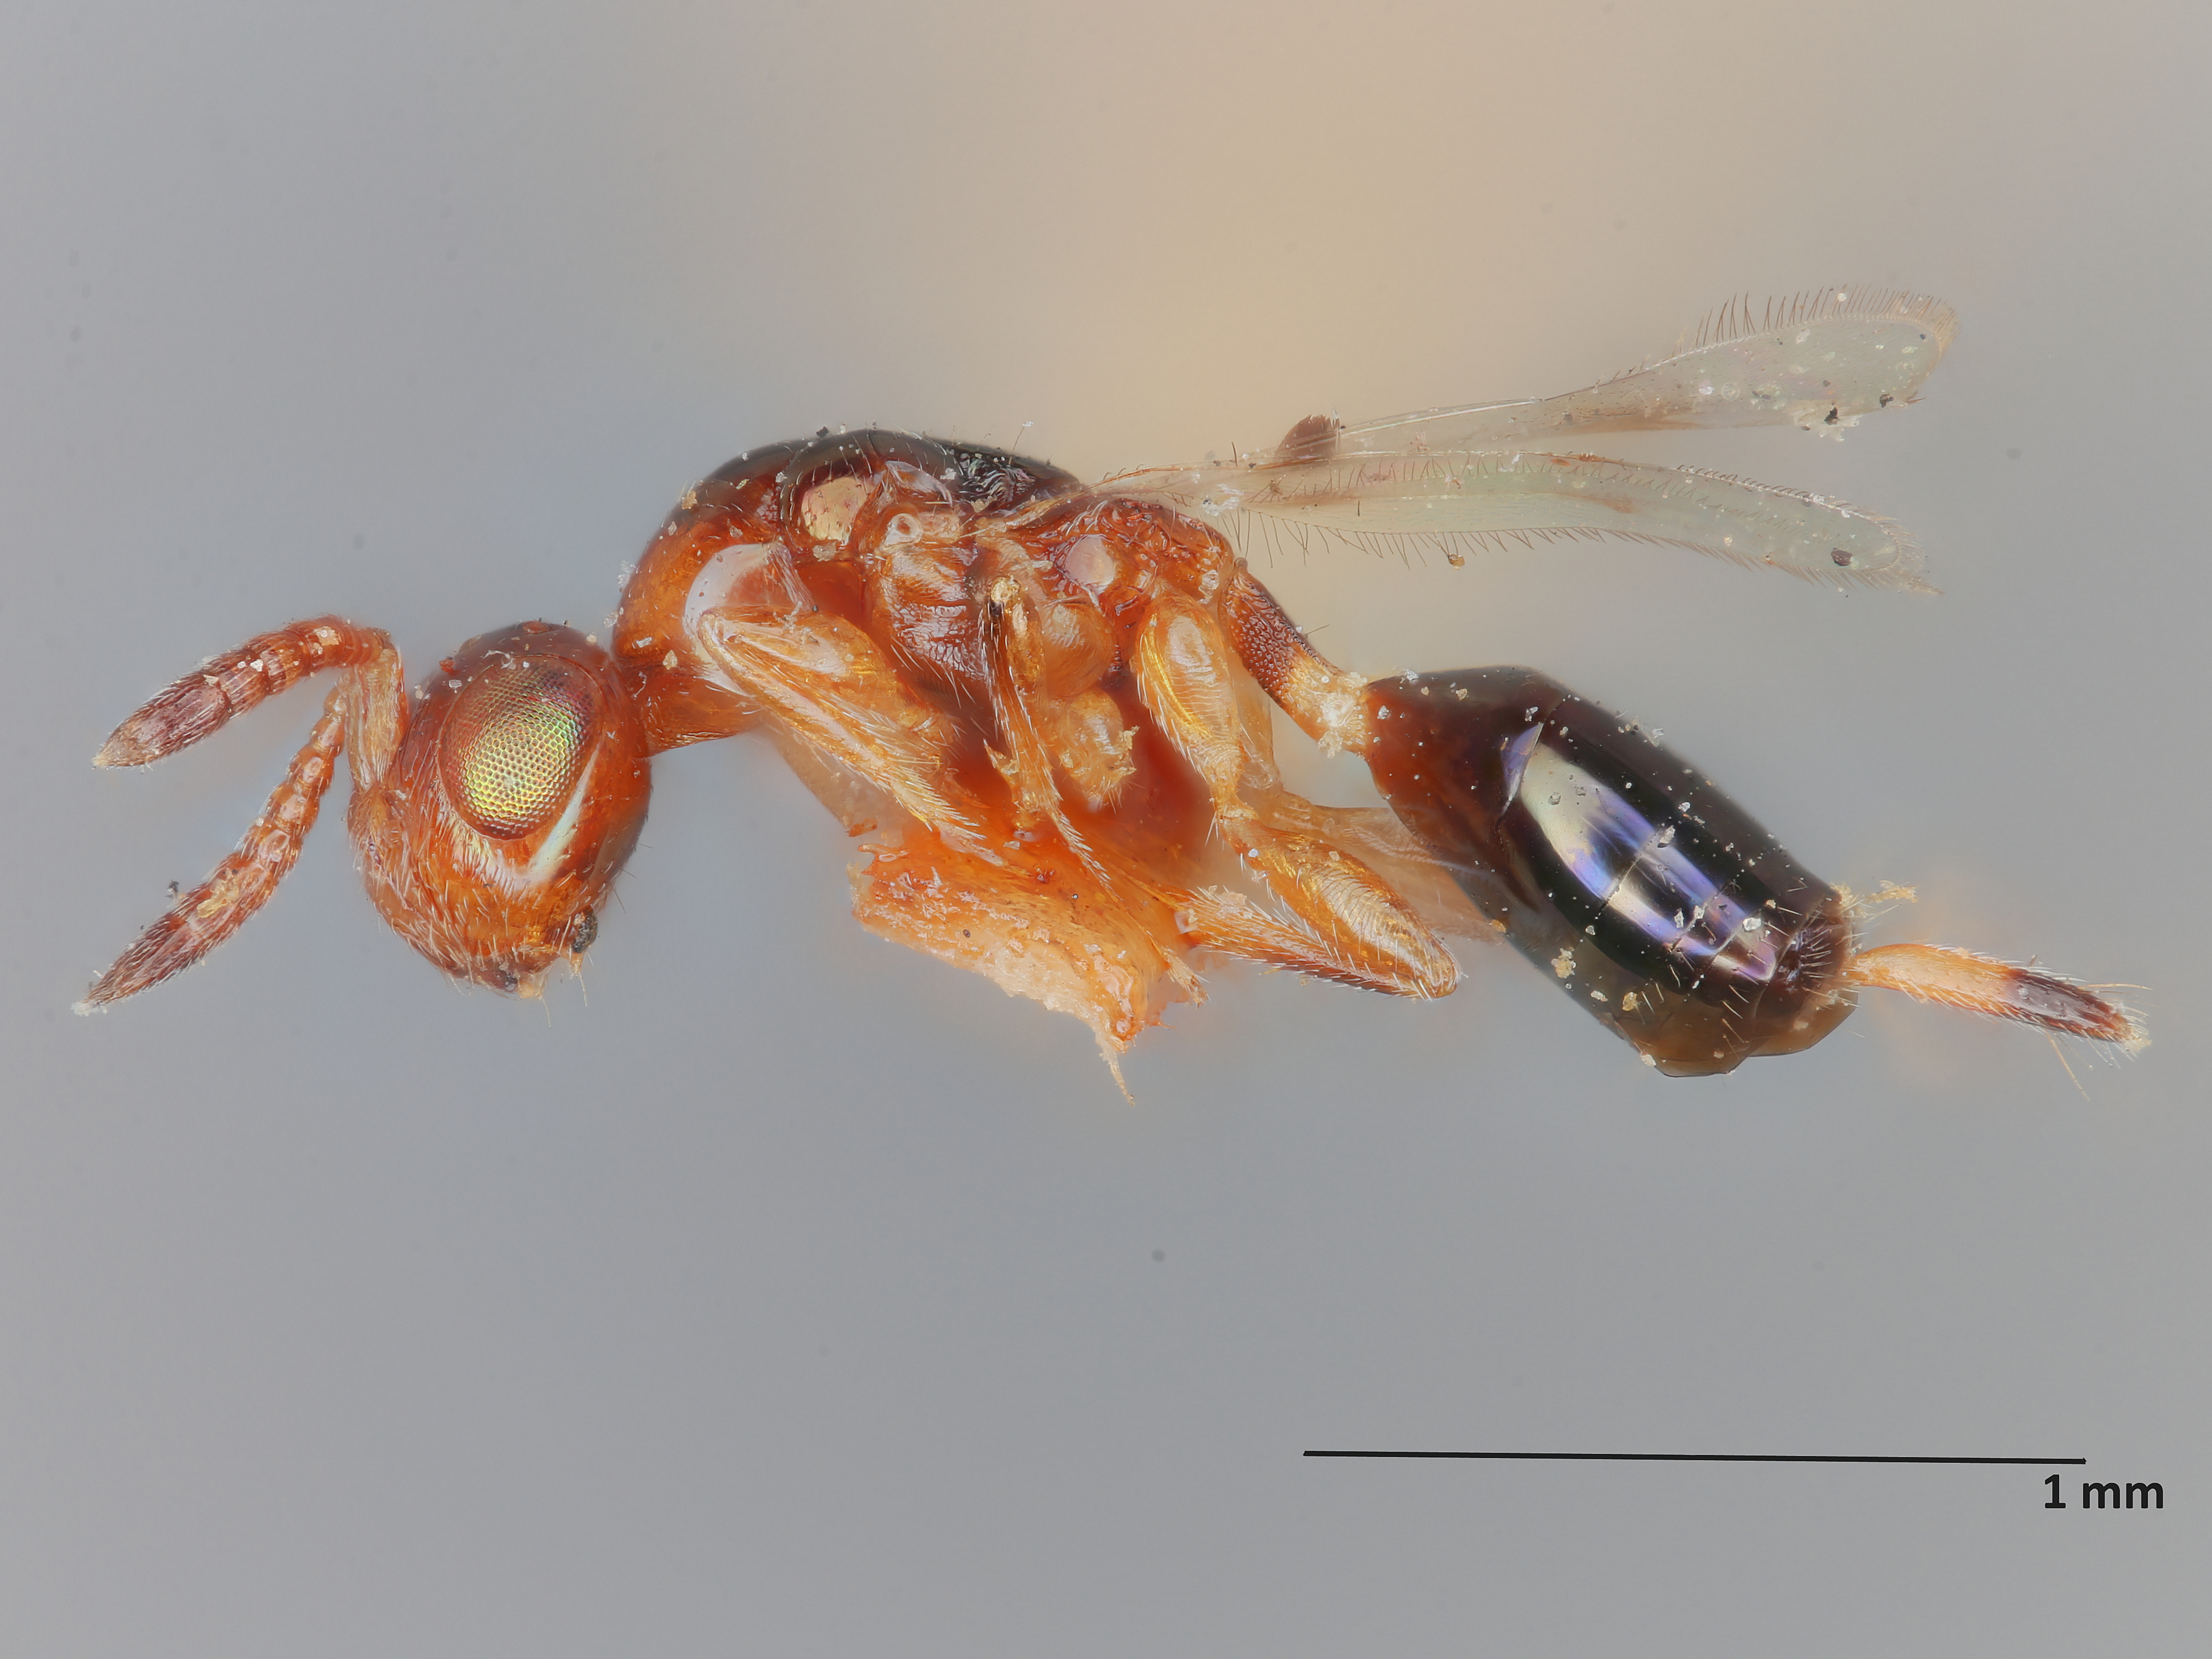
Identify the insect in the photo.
Parasciatheras dinoderi
